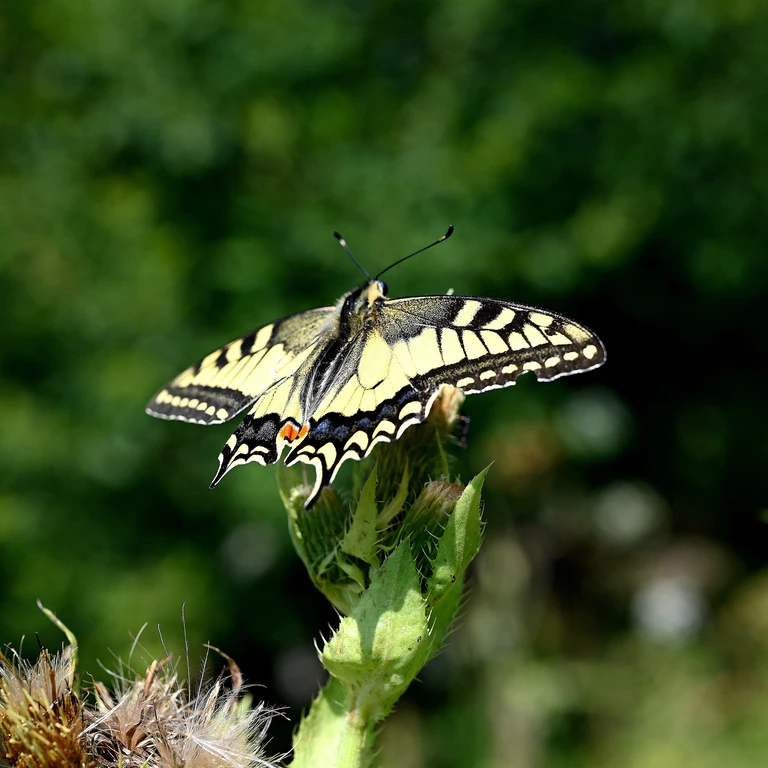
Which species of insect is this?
Papilio machaon
